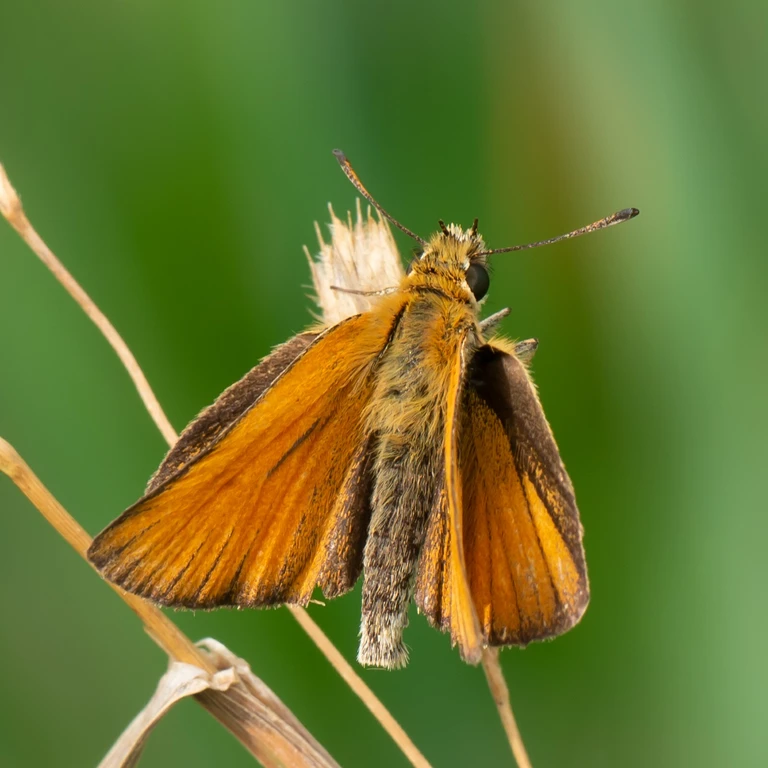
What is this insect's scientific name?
Thymelicus lineola
